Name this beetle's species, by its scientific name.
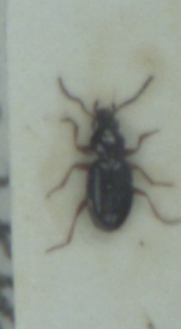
Bembidion gilvipes
